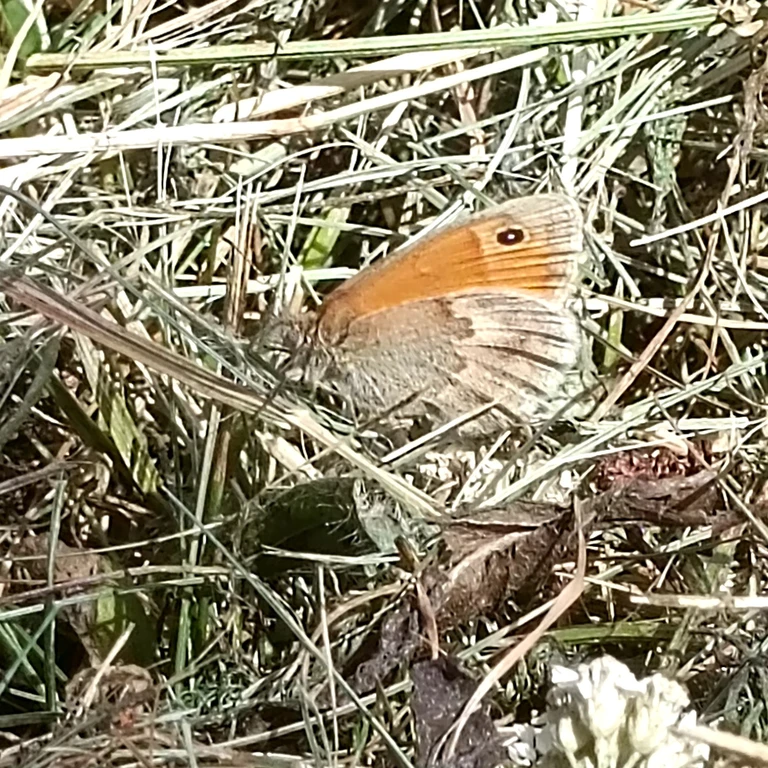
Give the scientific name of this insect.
Coenonympha pamphilus
